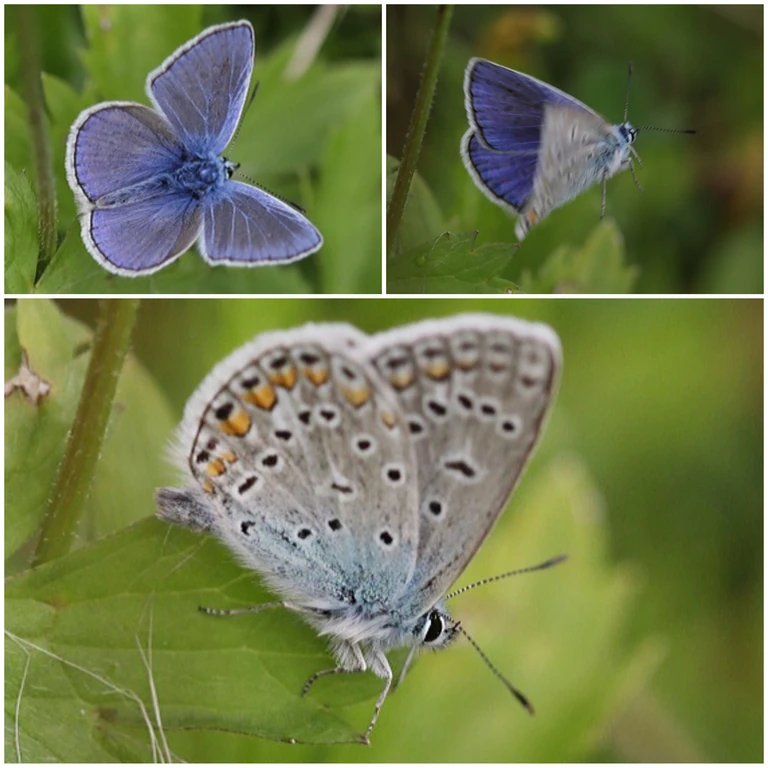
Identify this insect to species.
Polyommatus icarus
